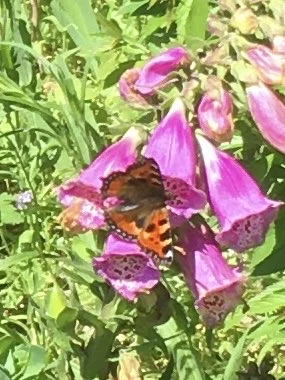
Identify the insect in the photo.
Aglais urticae
